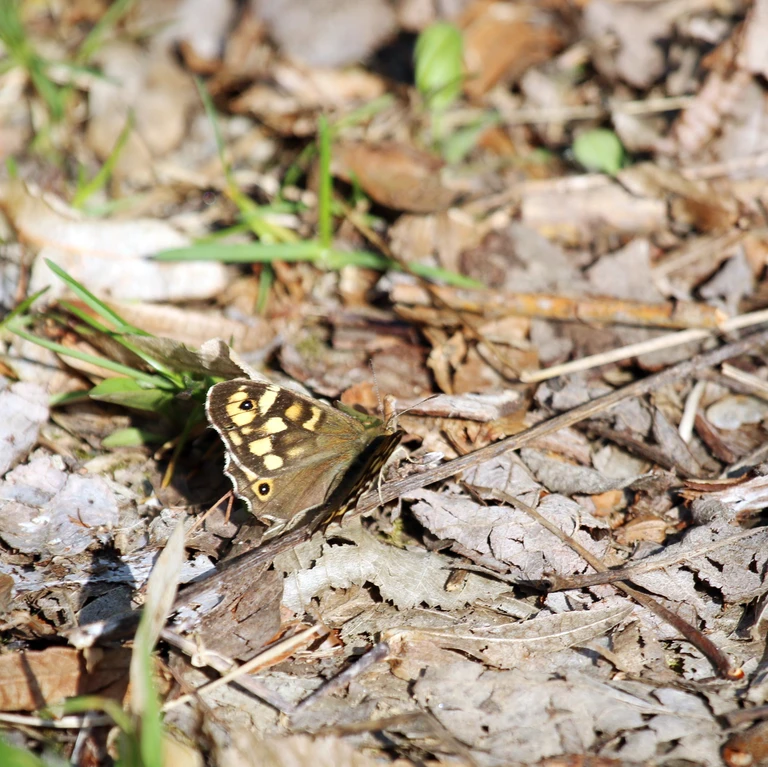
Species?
Pararge aegeria
